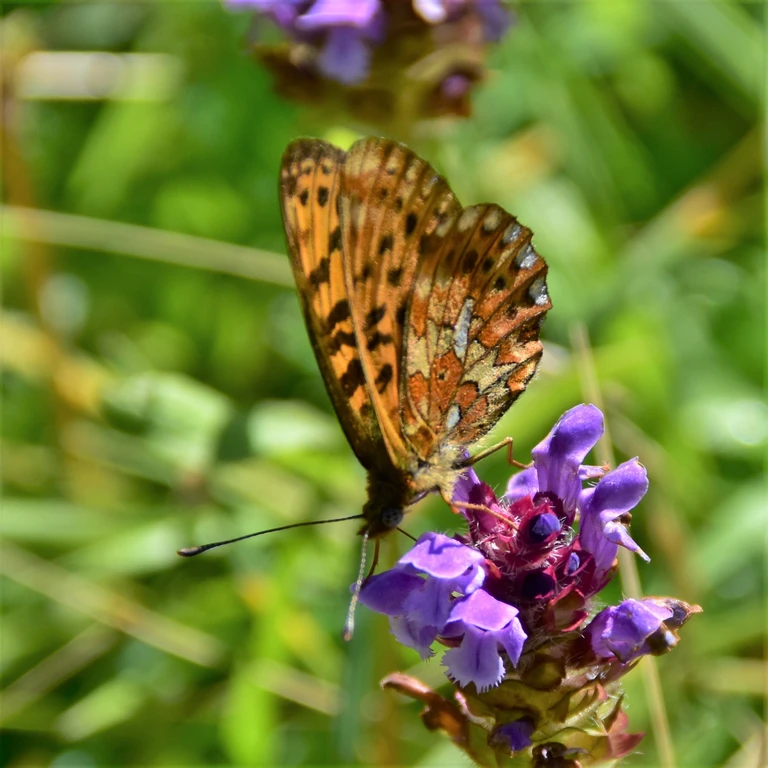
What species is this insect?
Boloria euphrosyne (also Clossiana euphrosyne)
